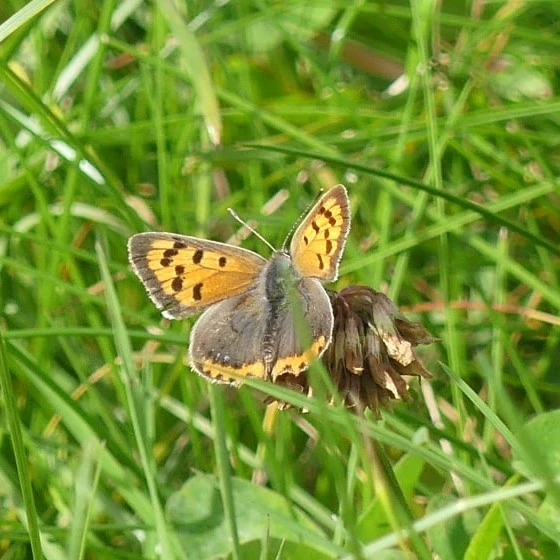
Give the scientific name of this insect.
Lycaena phlaeas
